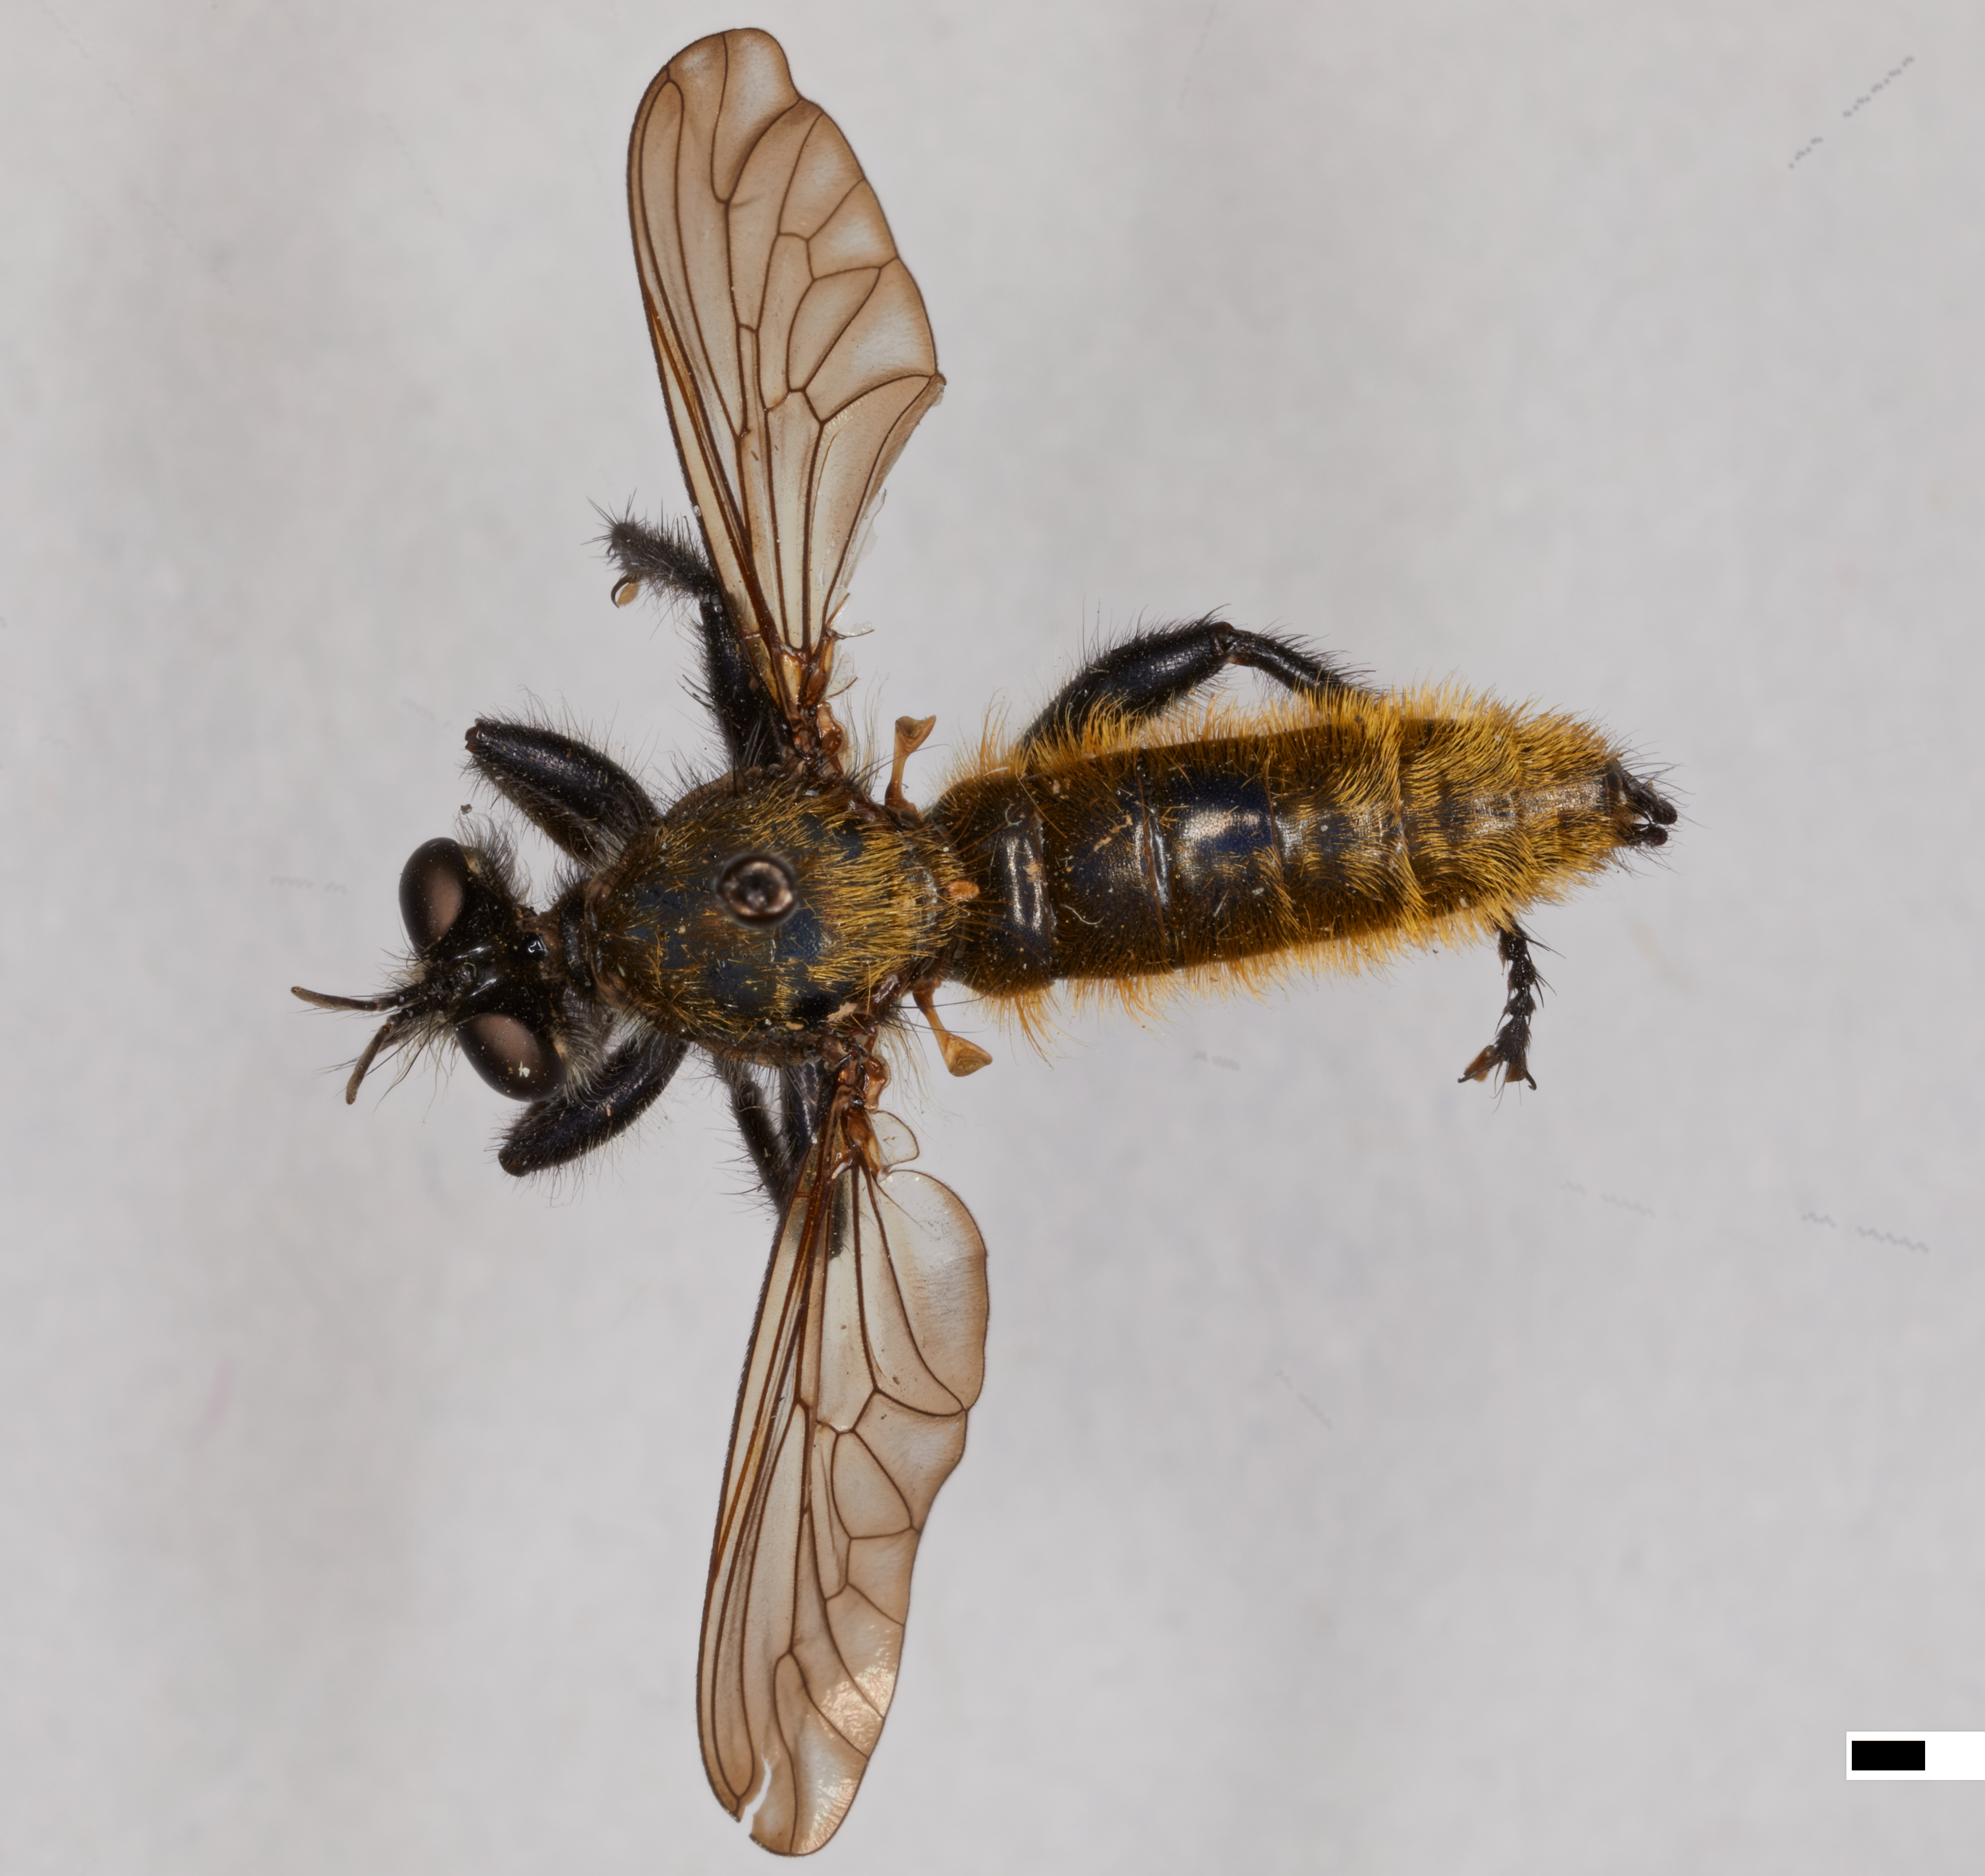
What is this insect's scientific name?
Laphria aktis
